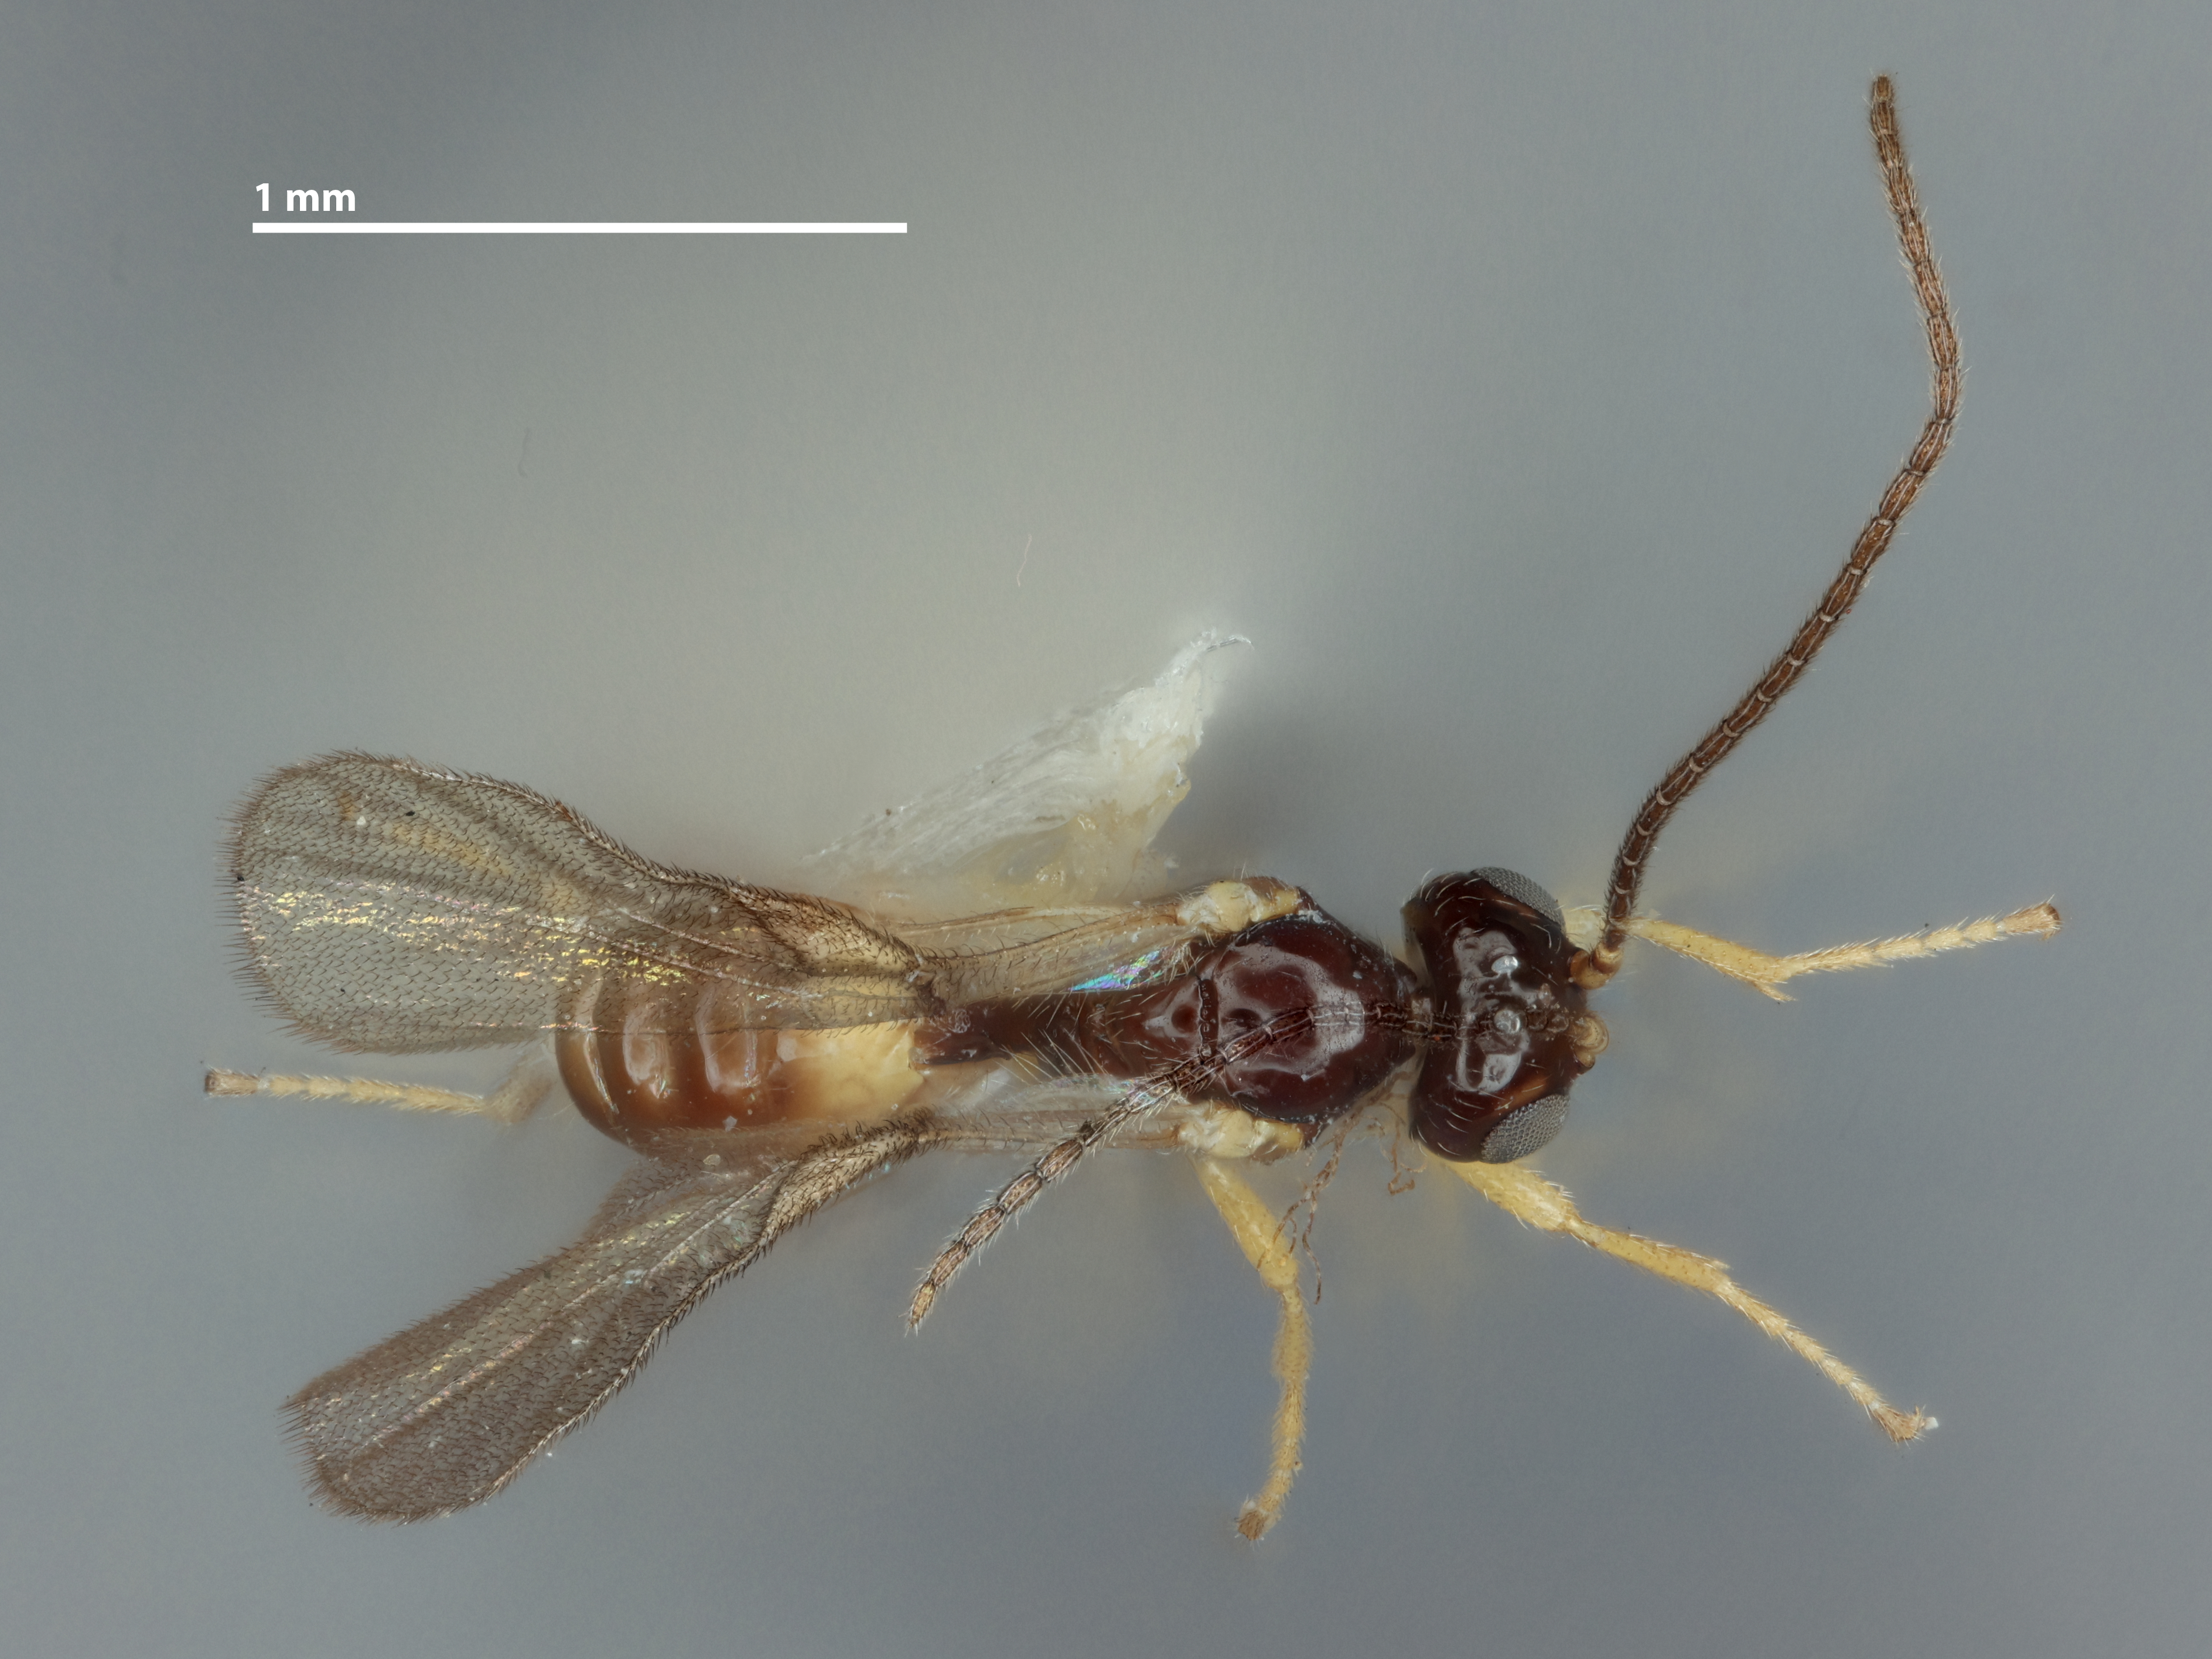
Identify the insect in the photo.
Opius liriomyzae
